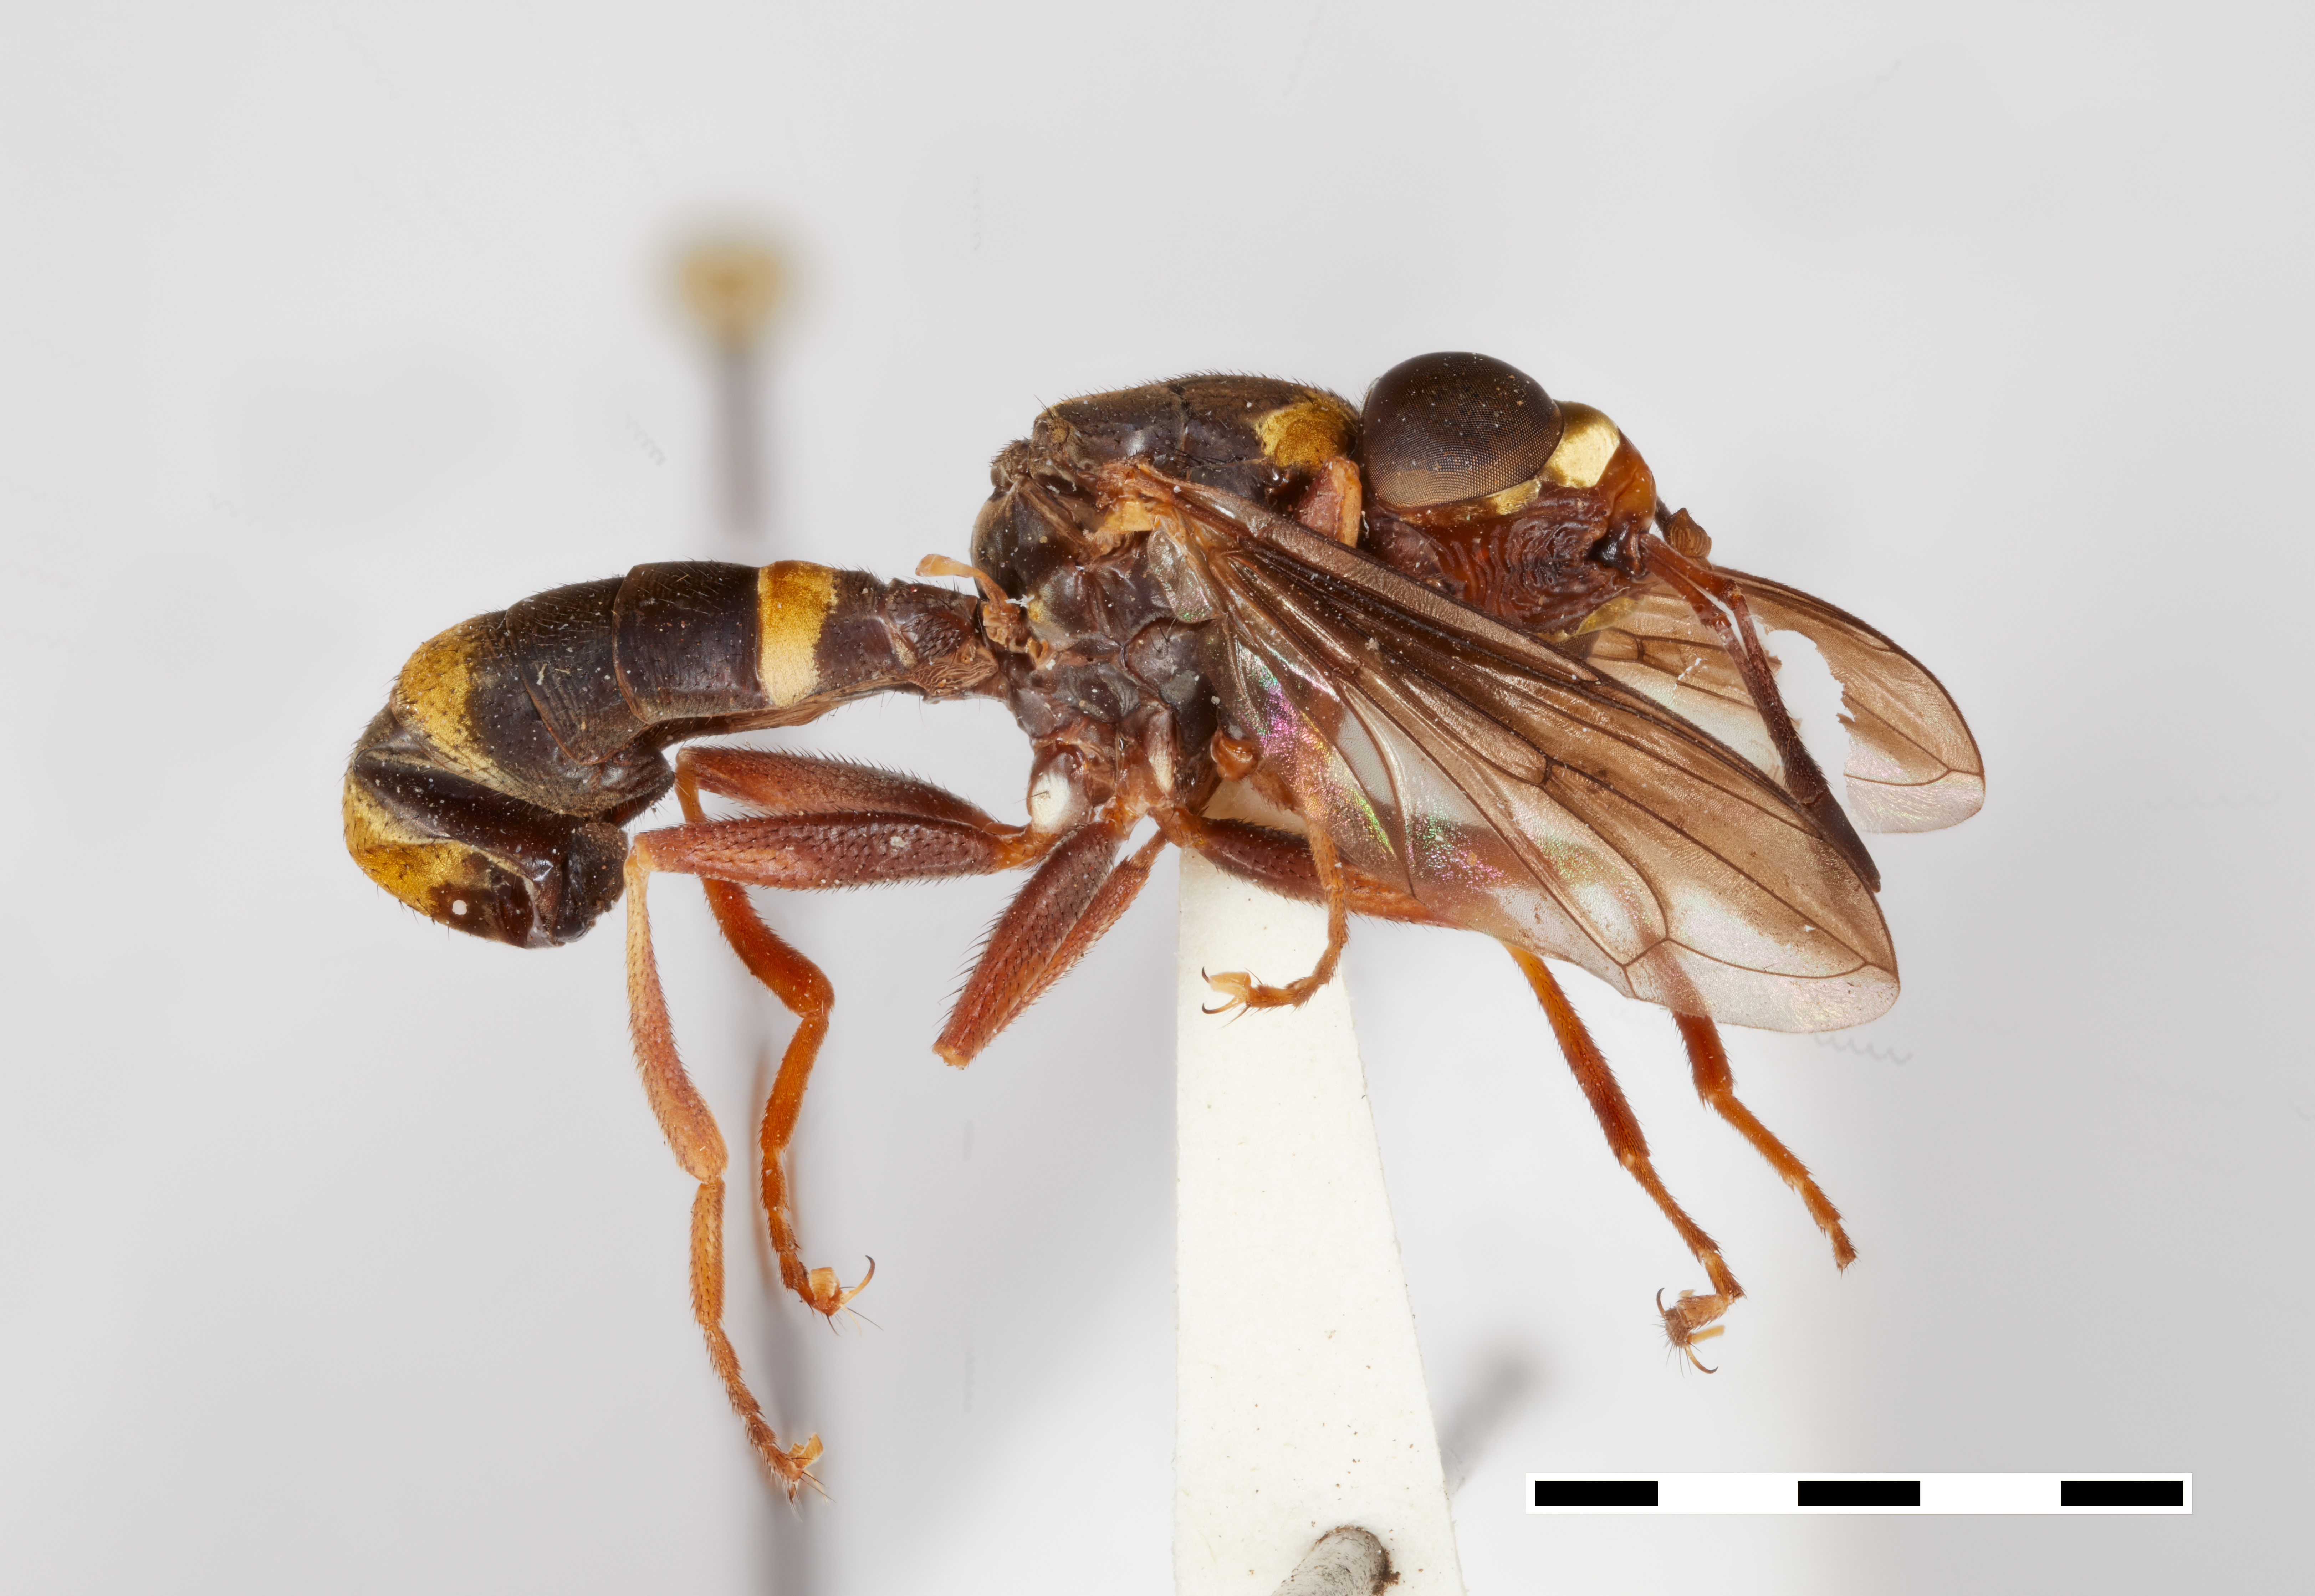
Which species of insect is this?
Australaloconops bridwelli
